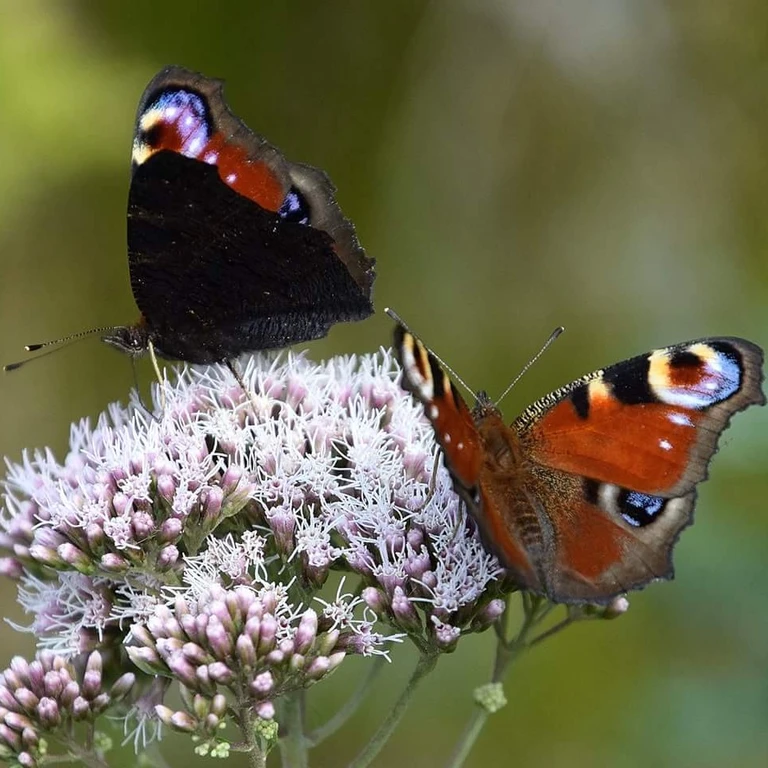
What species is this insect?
Aglais io
